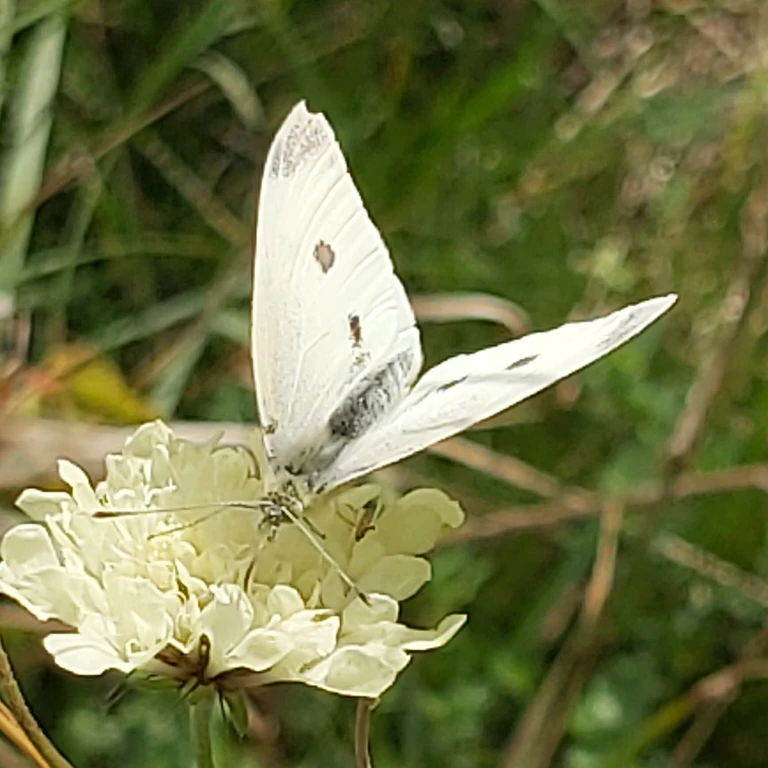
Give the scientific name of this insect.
Pieris rapae
